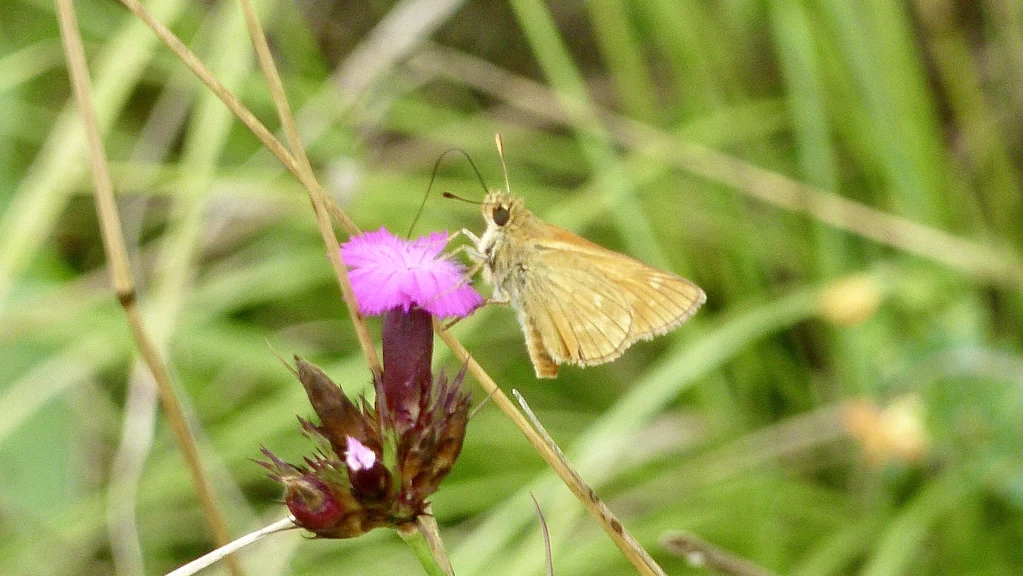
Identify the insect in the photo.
Ochlodes sylvanus (also Ochlodes venata)
